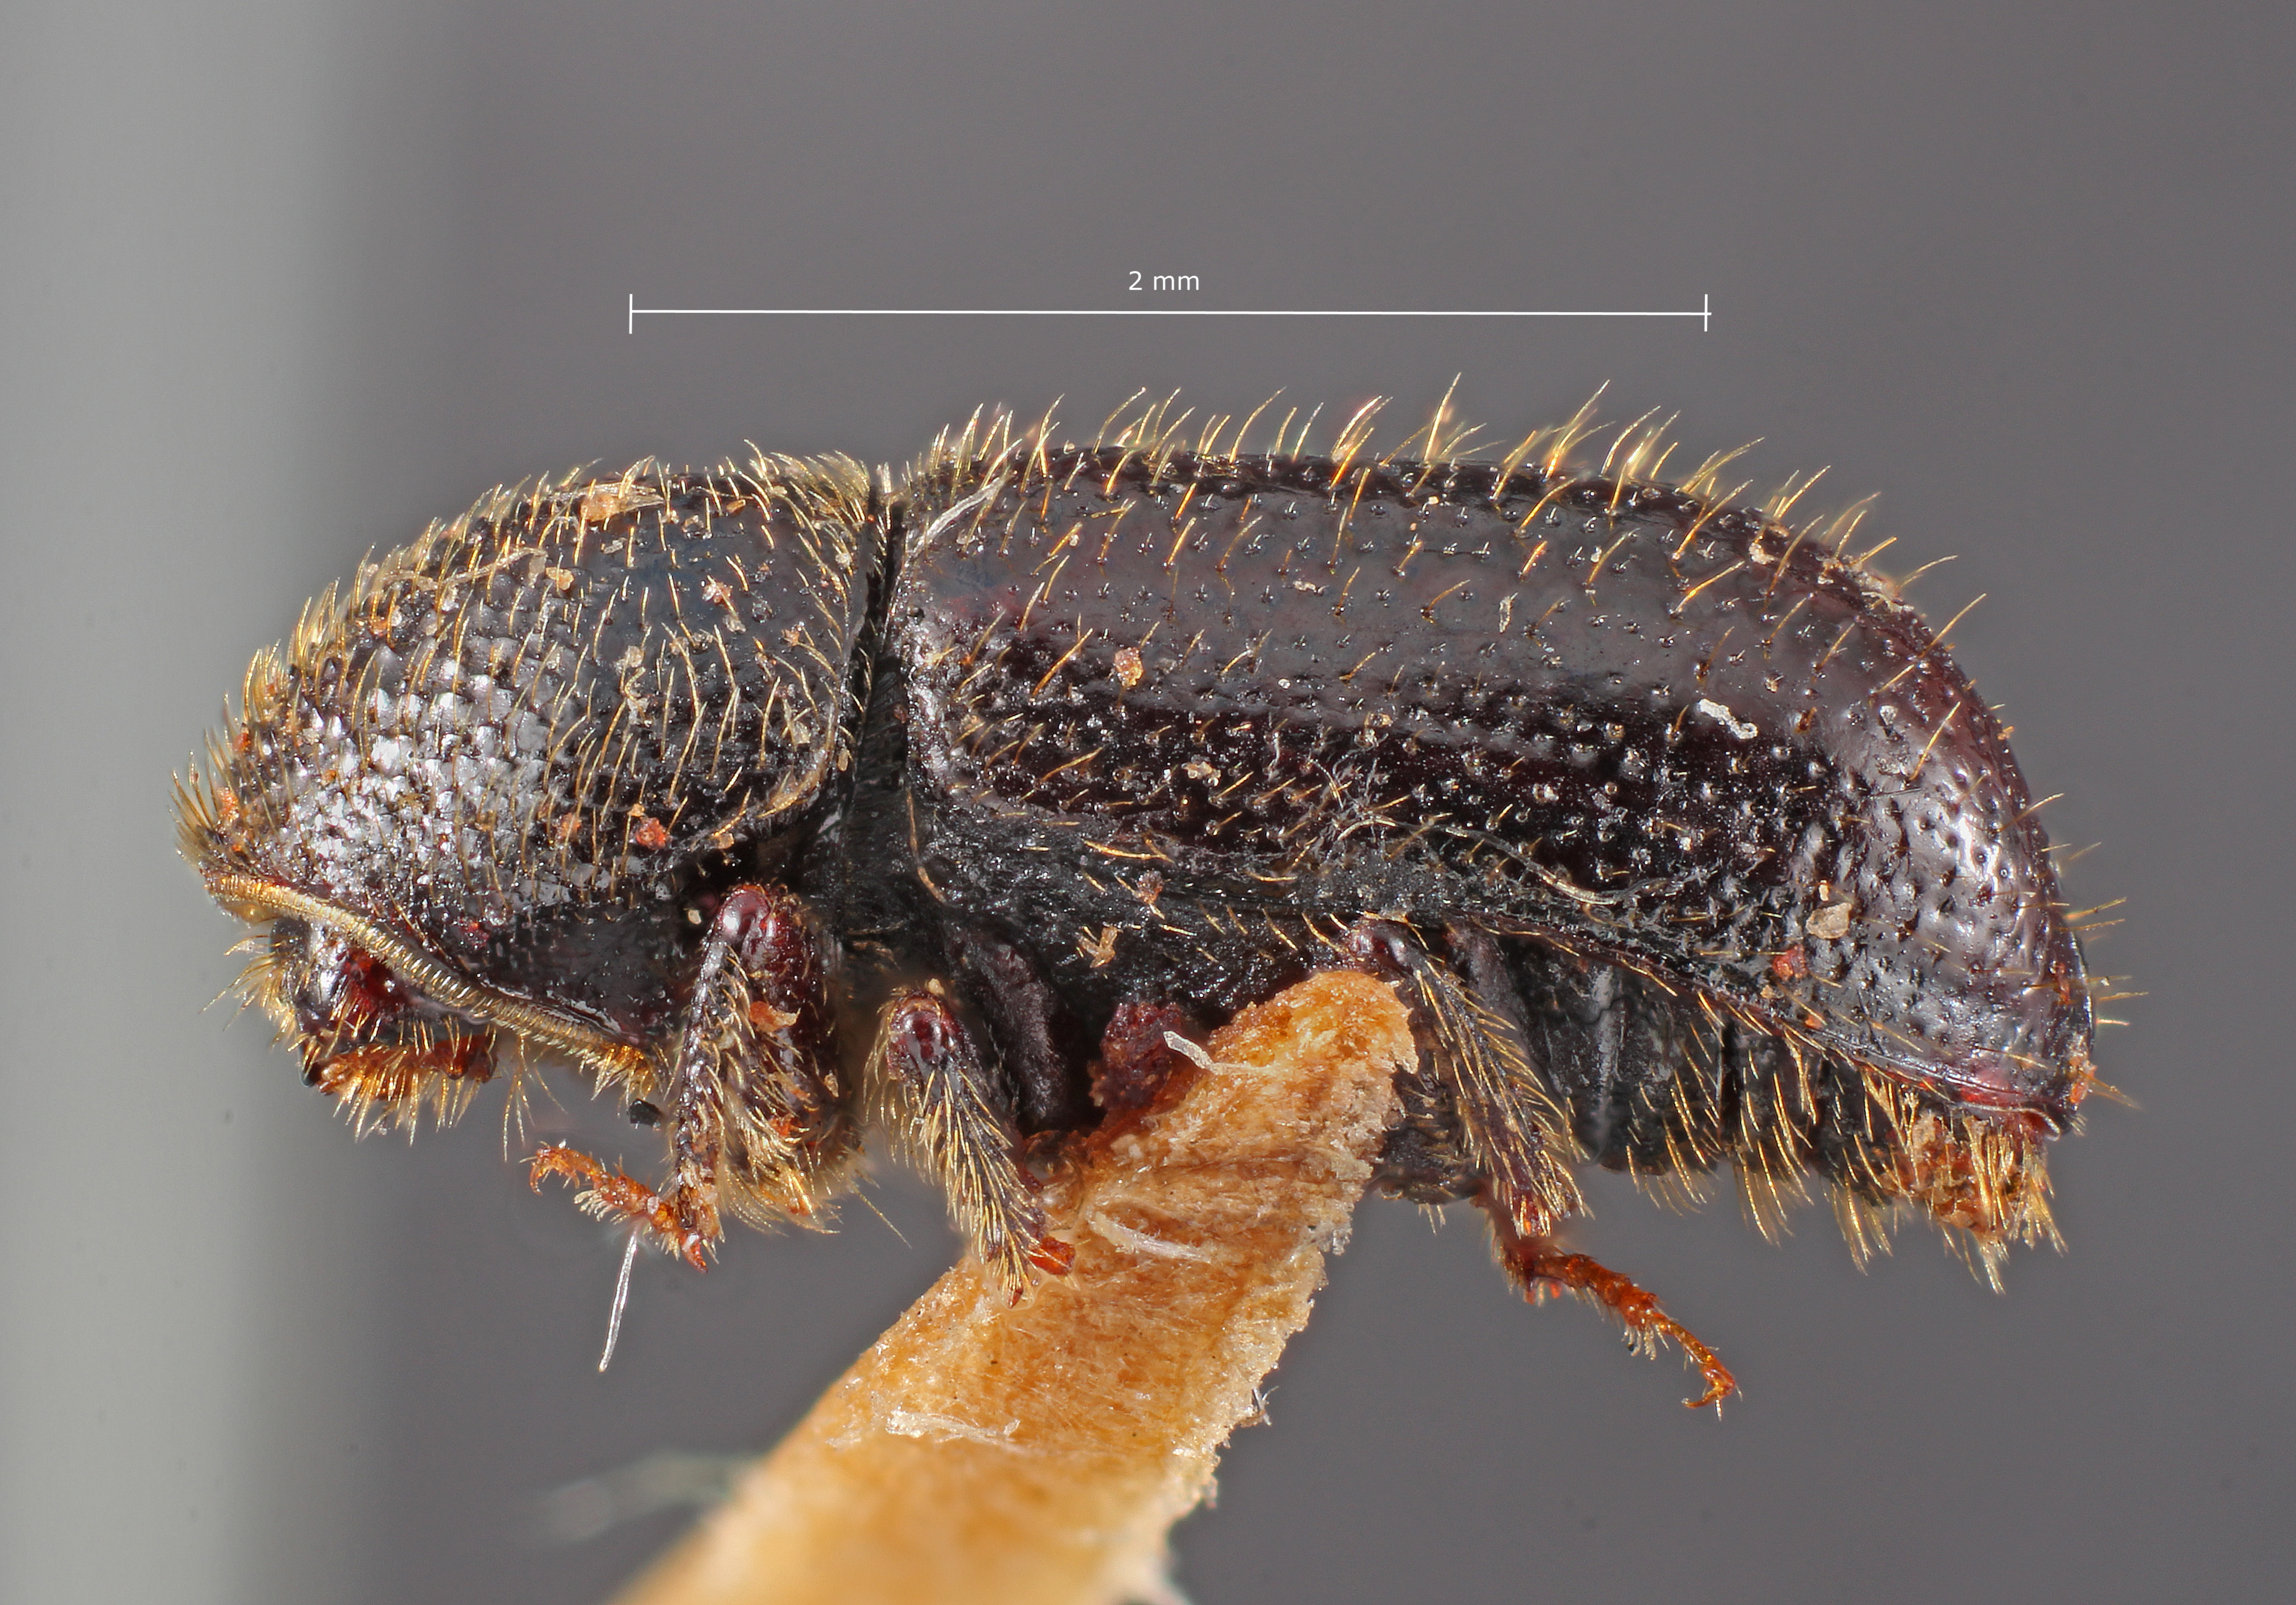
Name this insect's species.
Conophthorus monticolae
